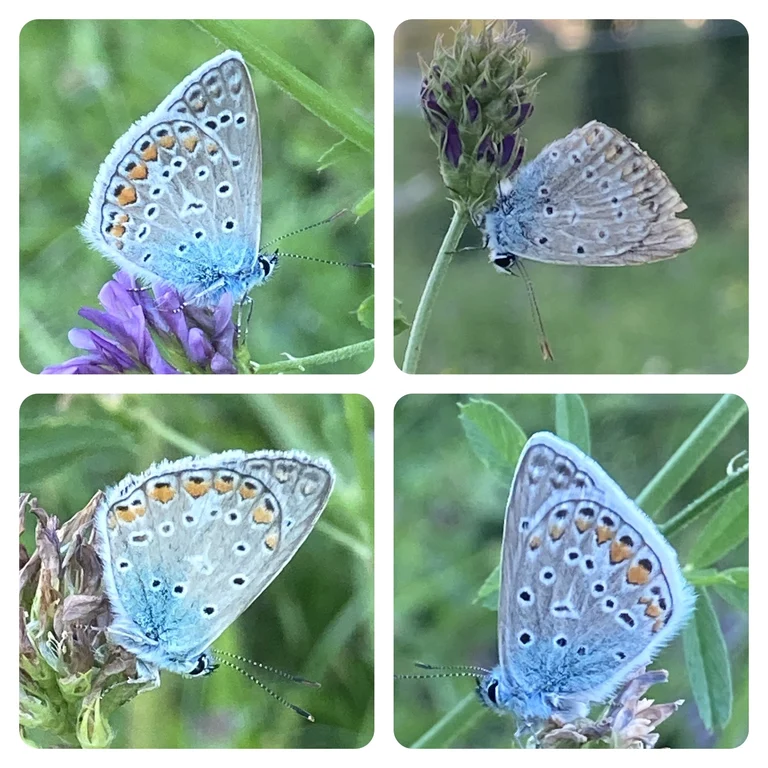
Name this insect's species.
Polyommatus icarus
